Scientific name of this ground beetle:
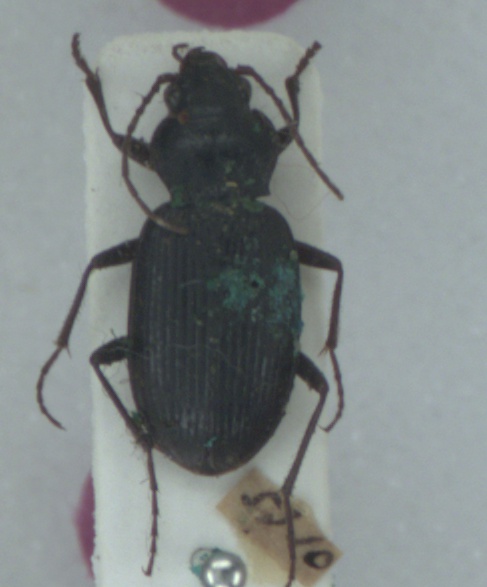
Nebria brevicollis
